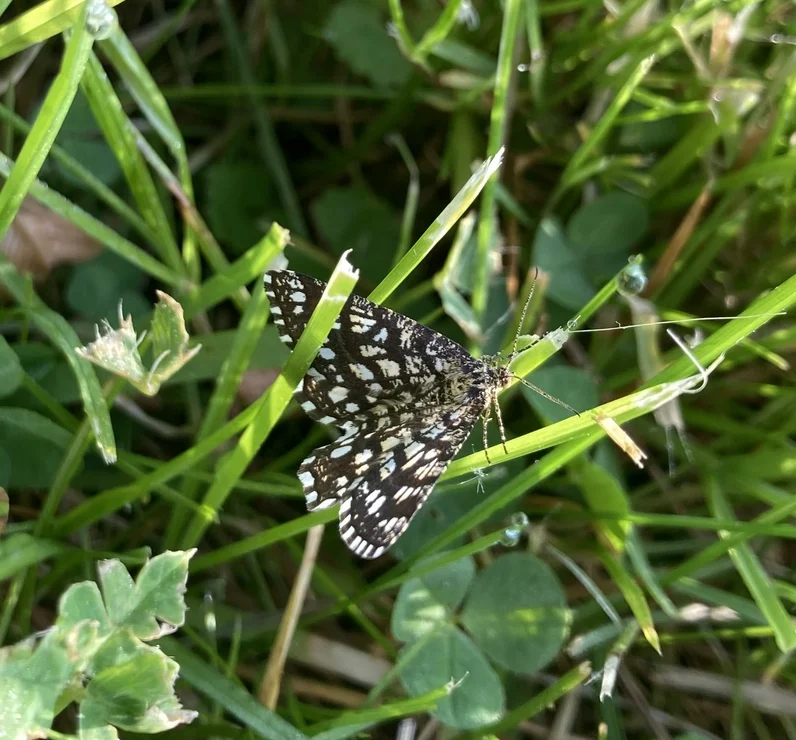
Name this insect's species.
Chiasmia clathrata
